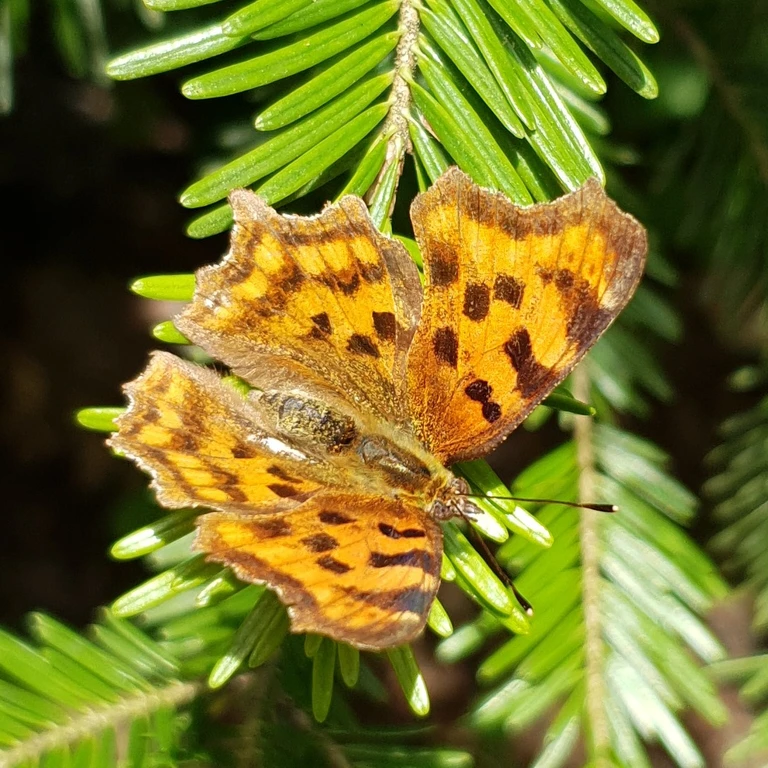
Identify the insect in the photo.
Polygonia c-album
